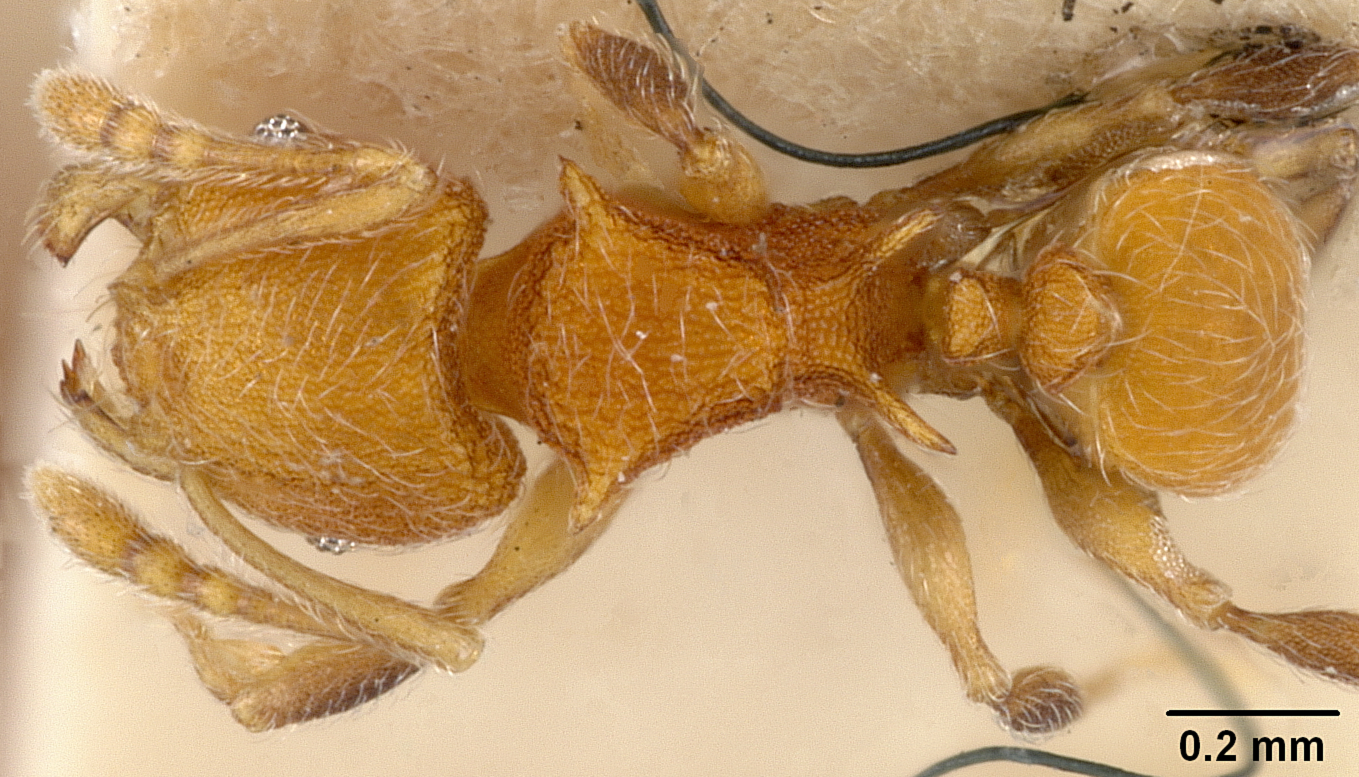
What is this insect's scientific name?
Pheidole isis
